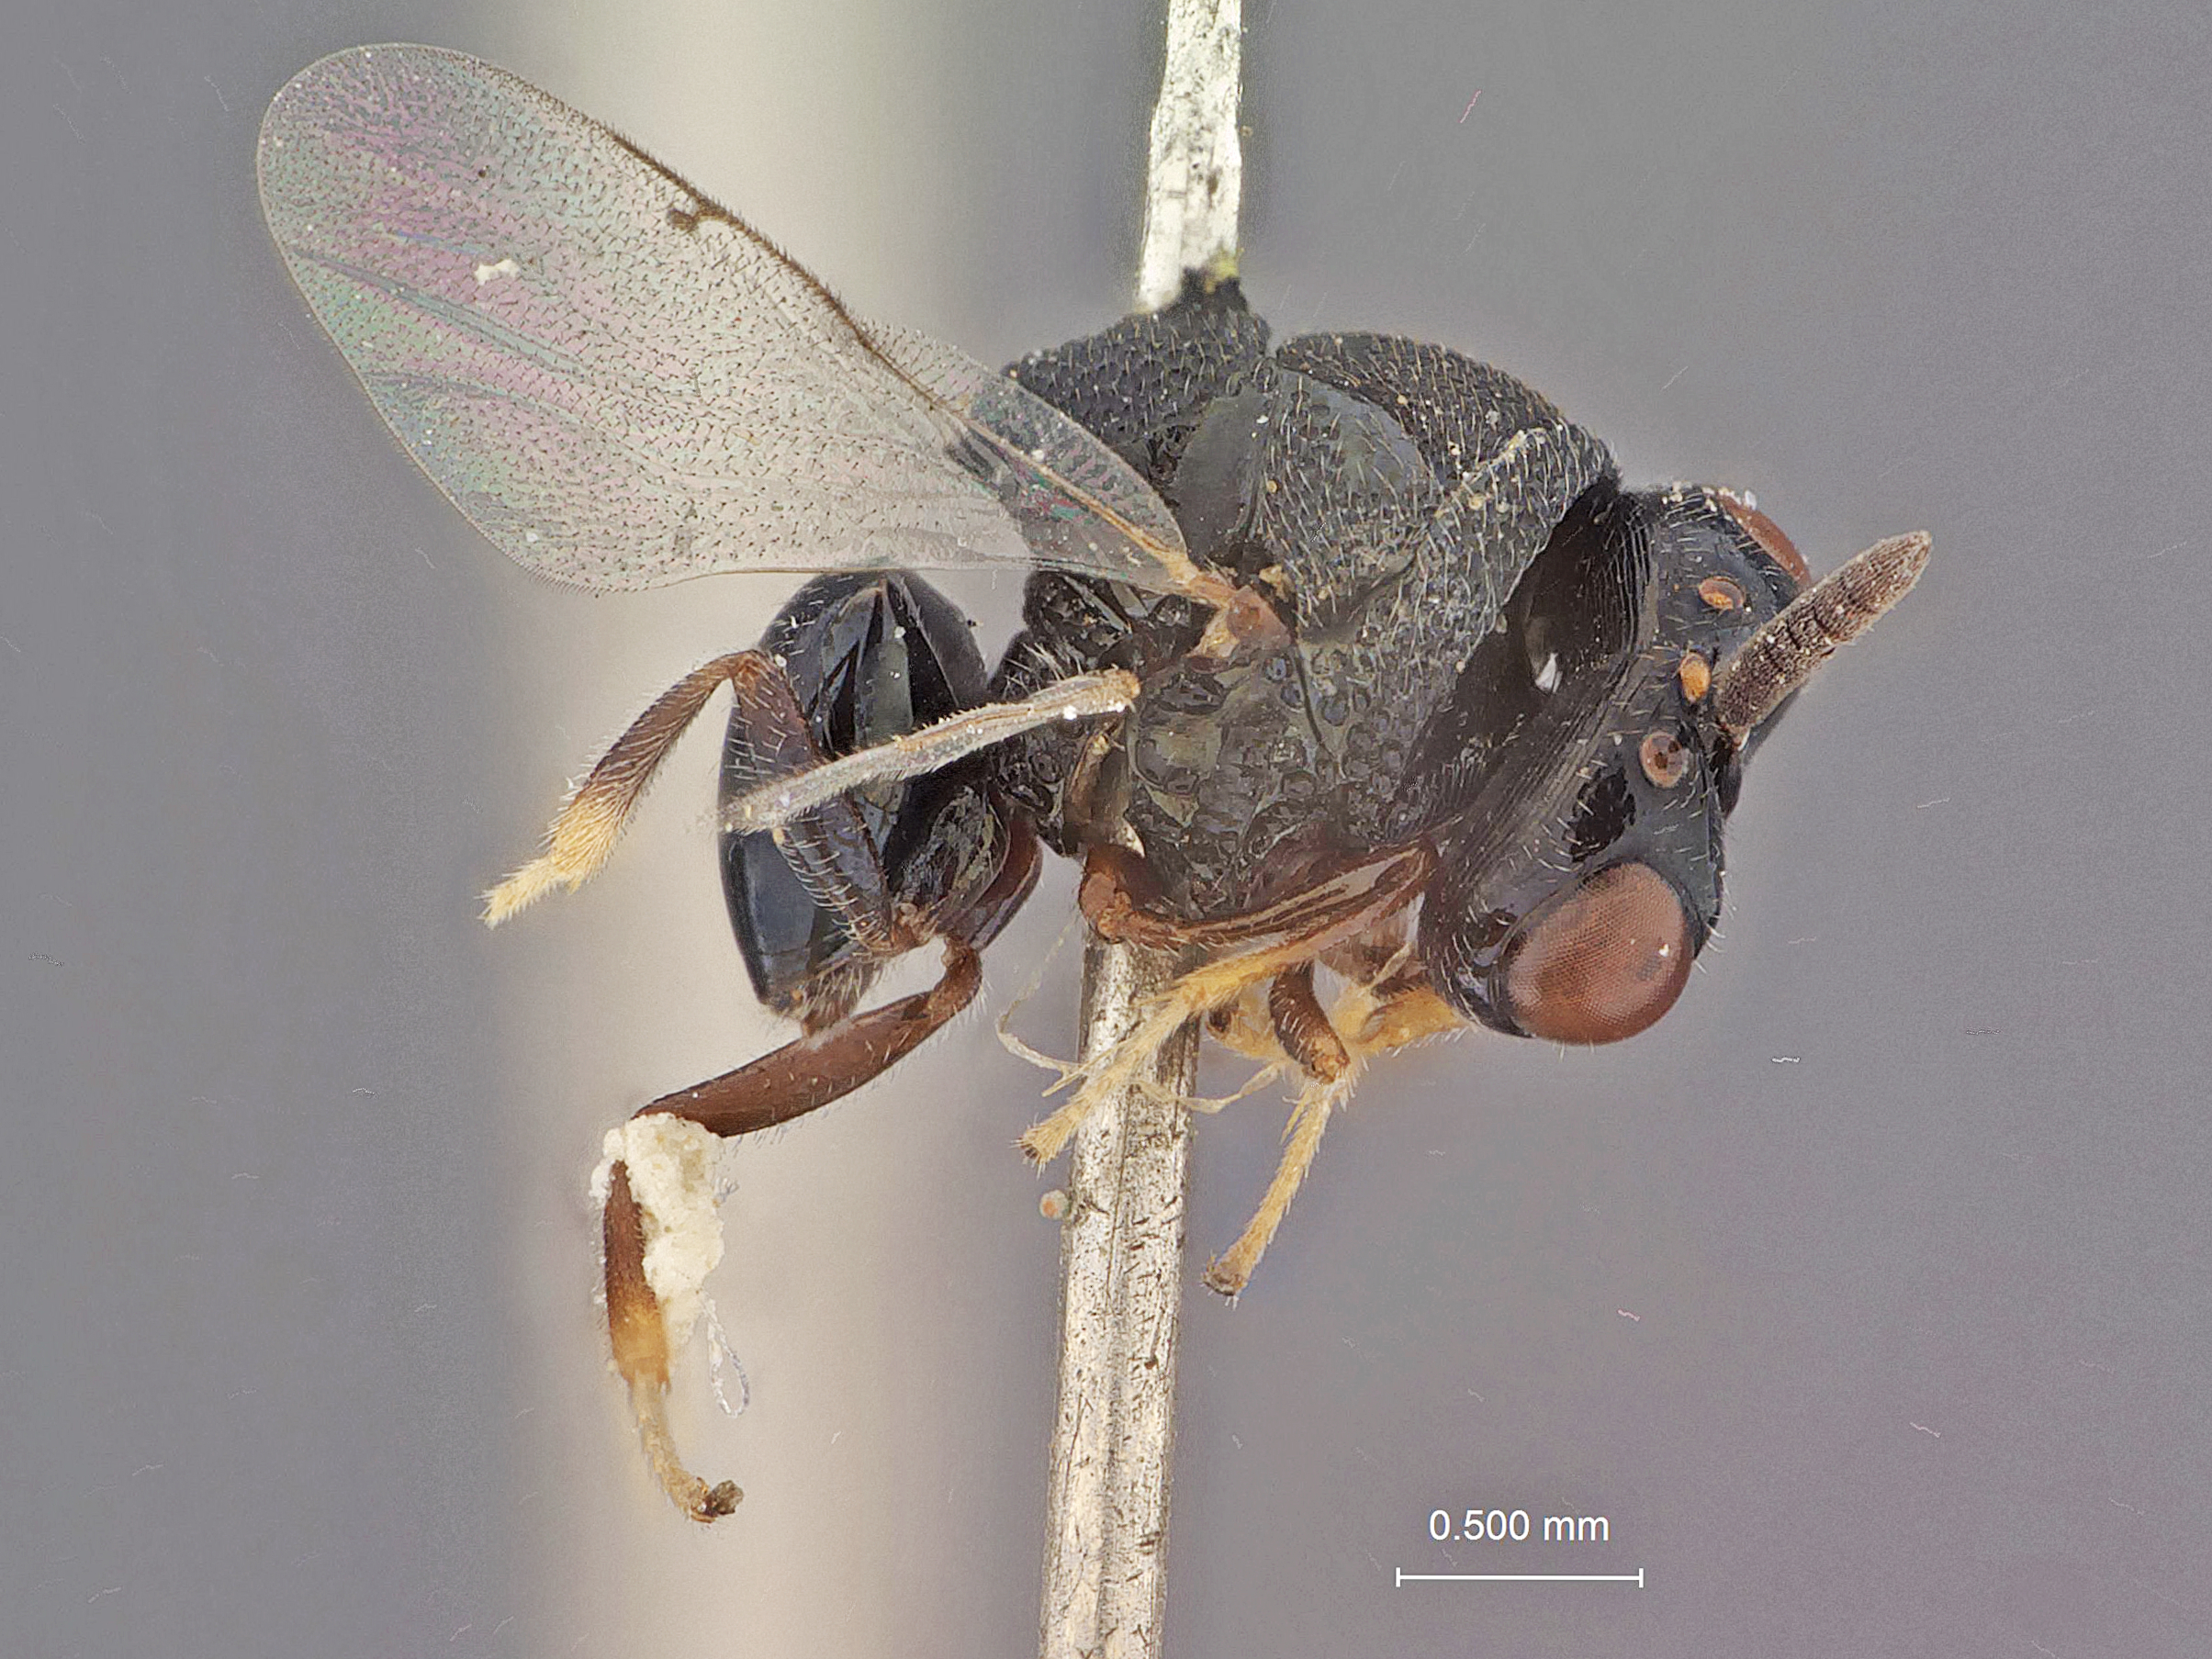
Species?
Perilampus yercaudensis
